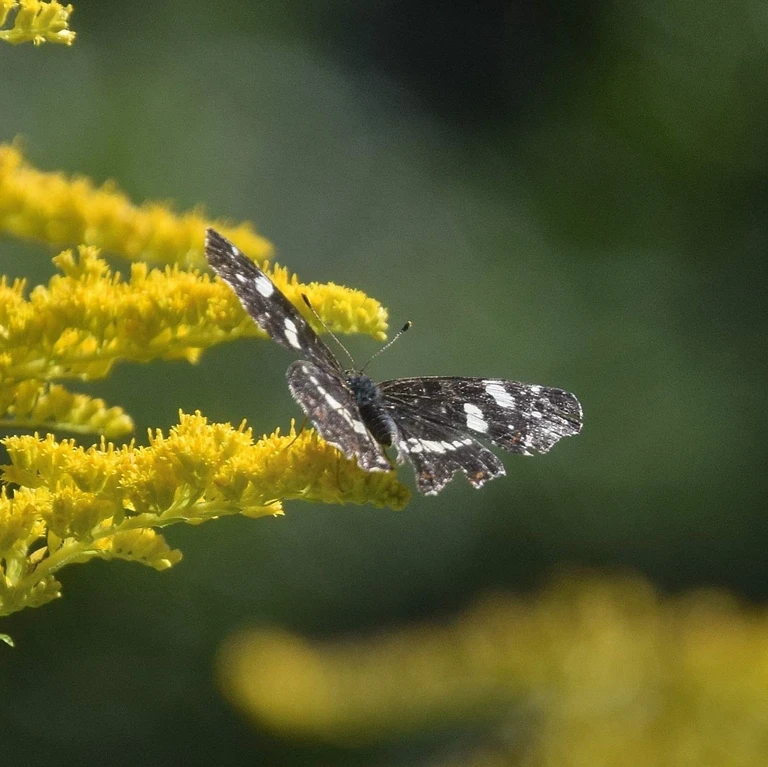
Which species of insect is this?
Araschnia levana
